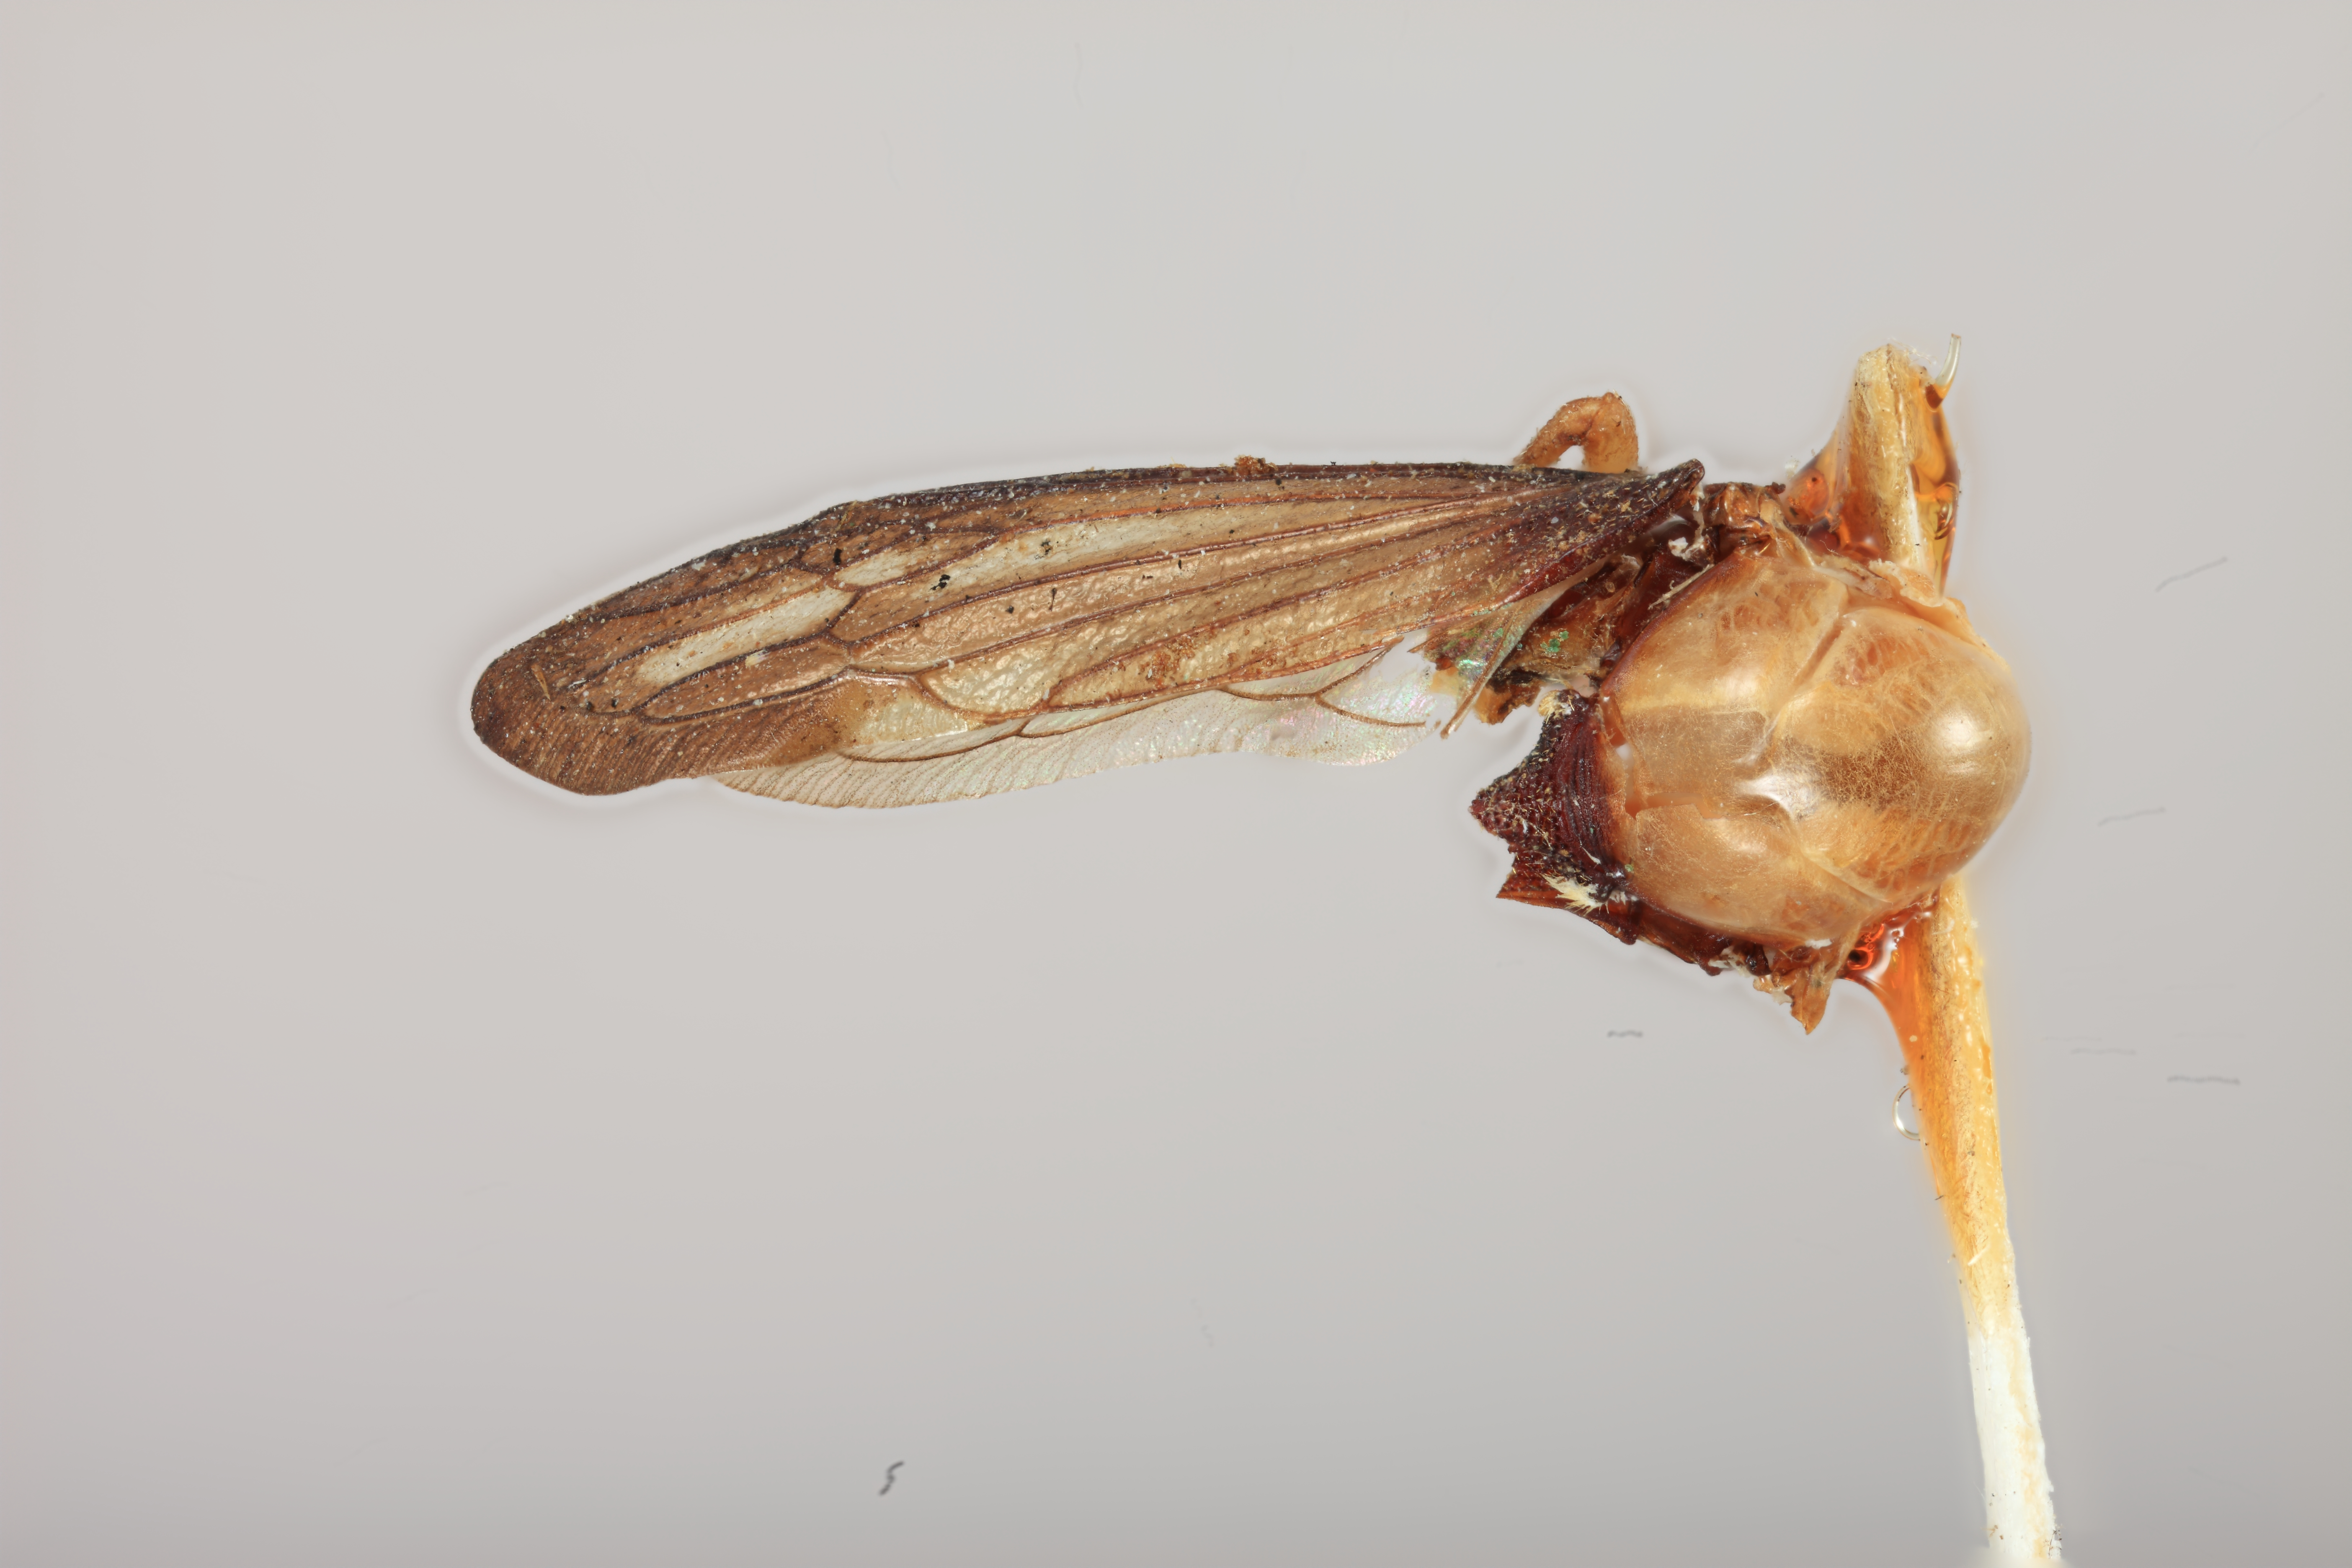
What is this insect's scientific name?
Paraxiphopoeus arebiensis
